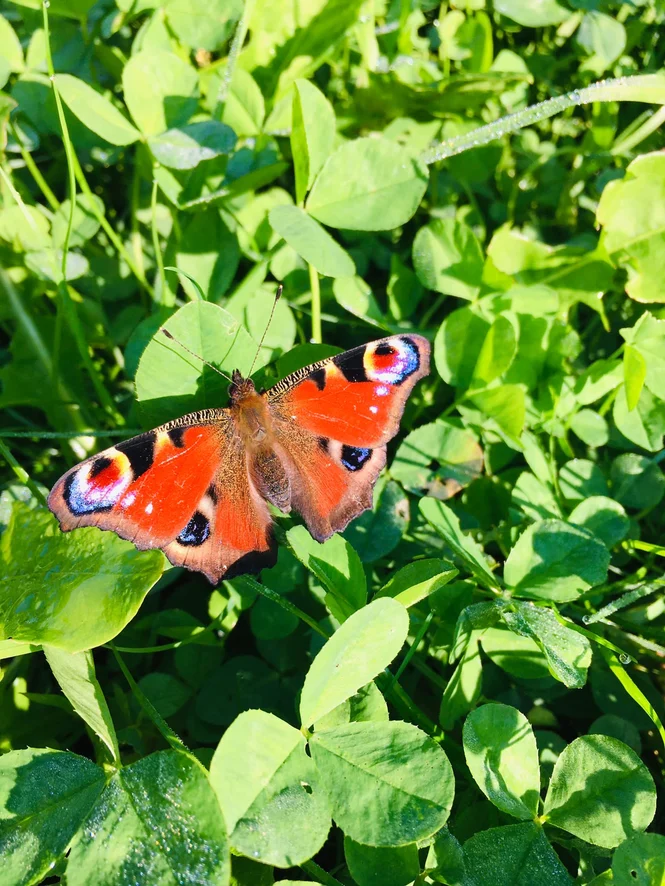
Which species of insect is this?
Aglais io
